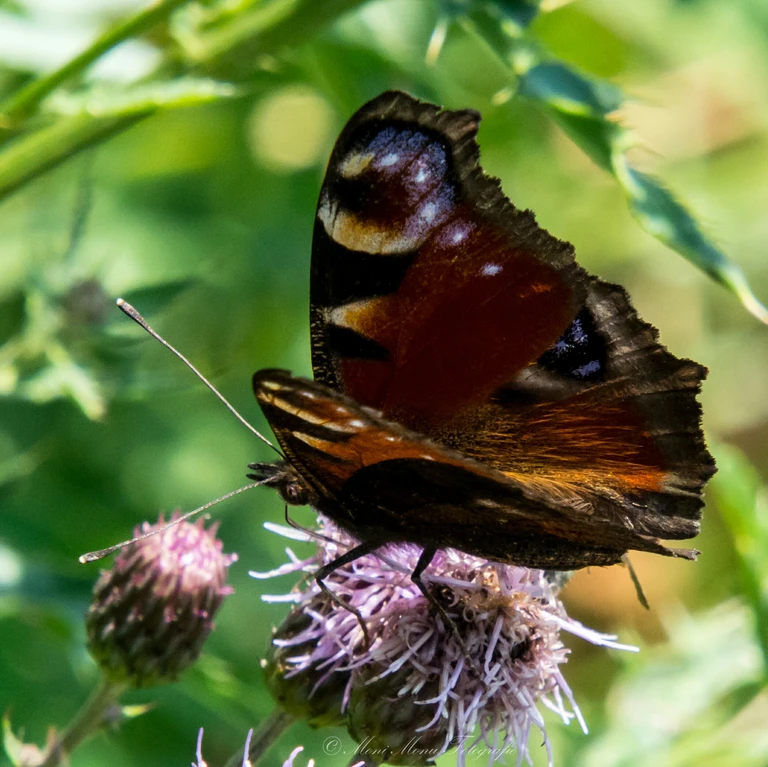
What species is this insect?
Aglais io
